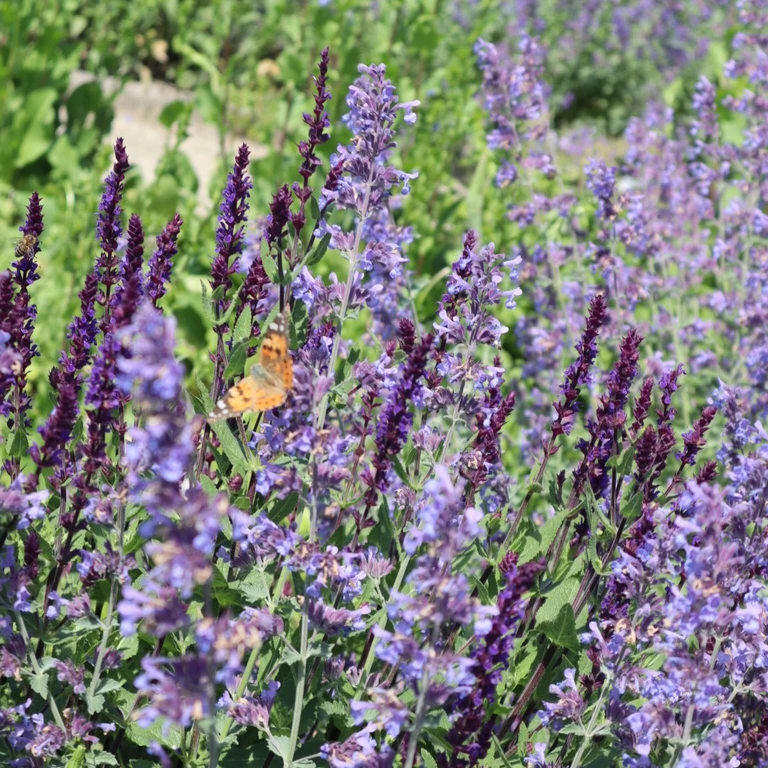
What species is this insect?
Vanessa cardui
